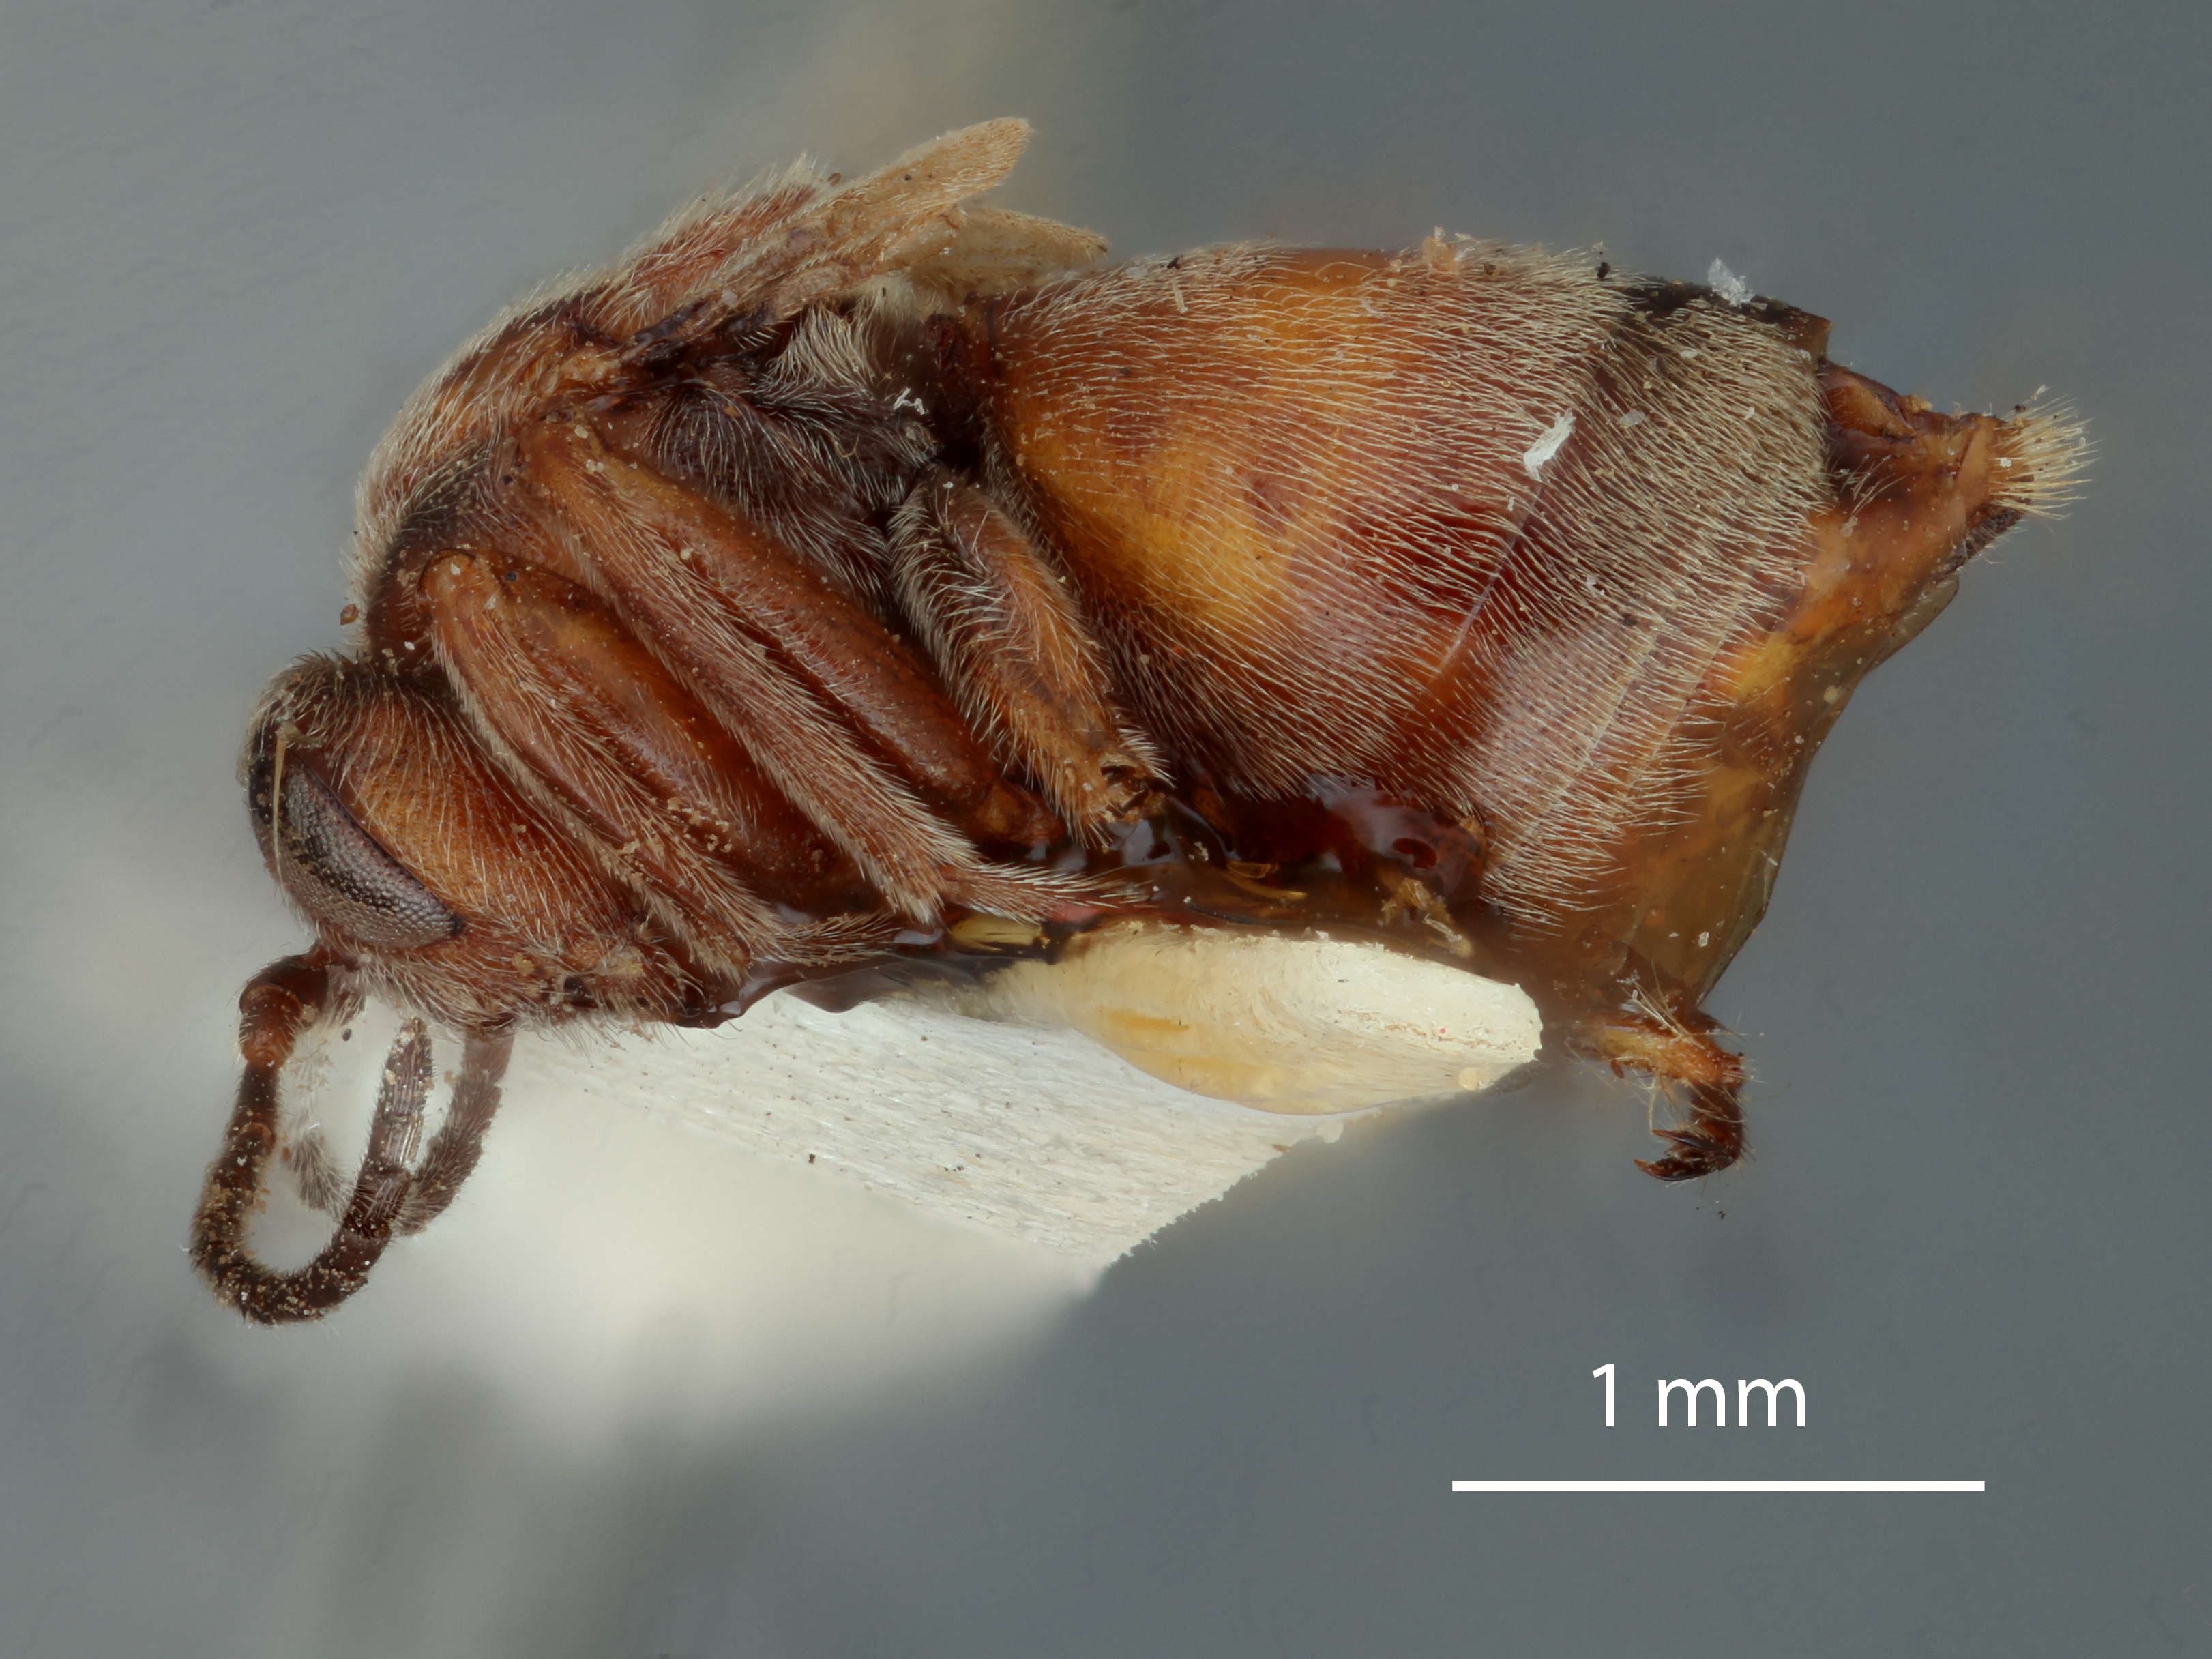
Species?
Acraspis villosus
